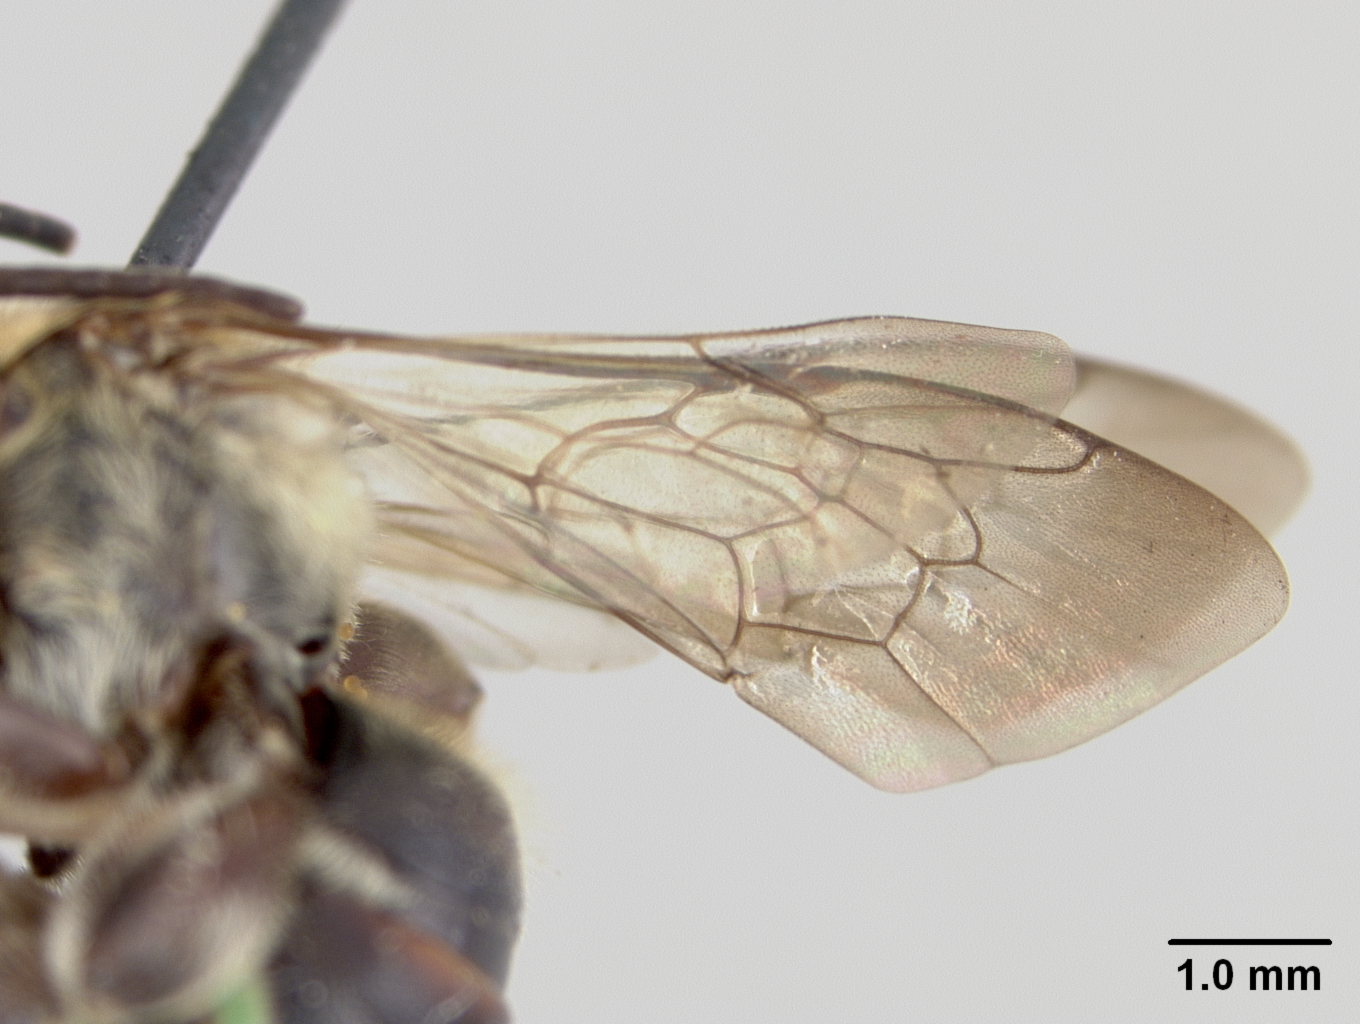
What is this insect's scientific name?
Hoplonomia quadrifasciata
